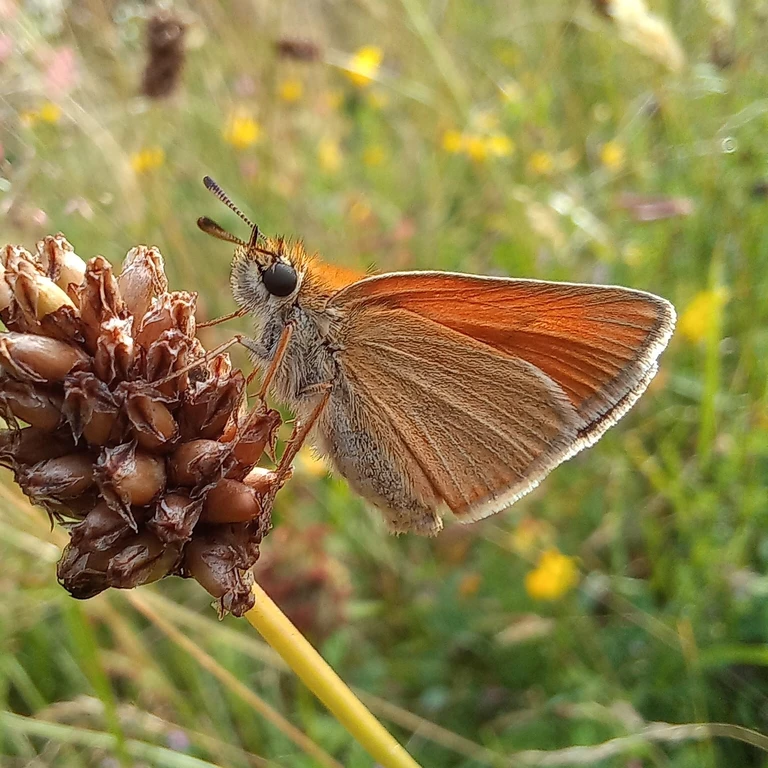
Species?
Thymelicus sylvestris
